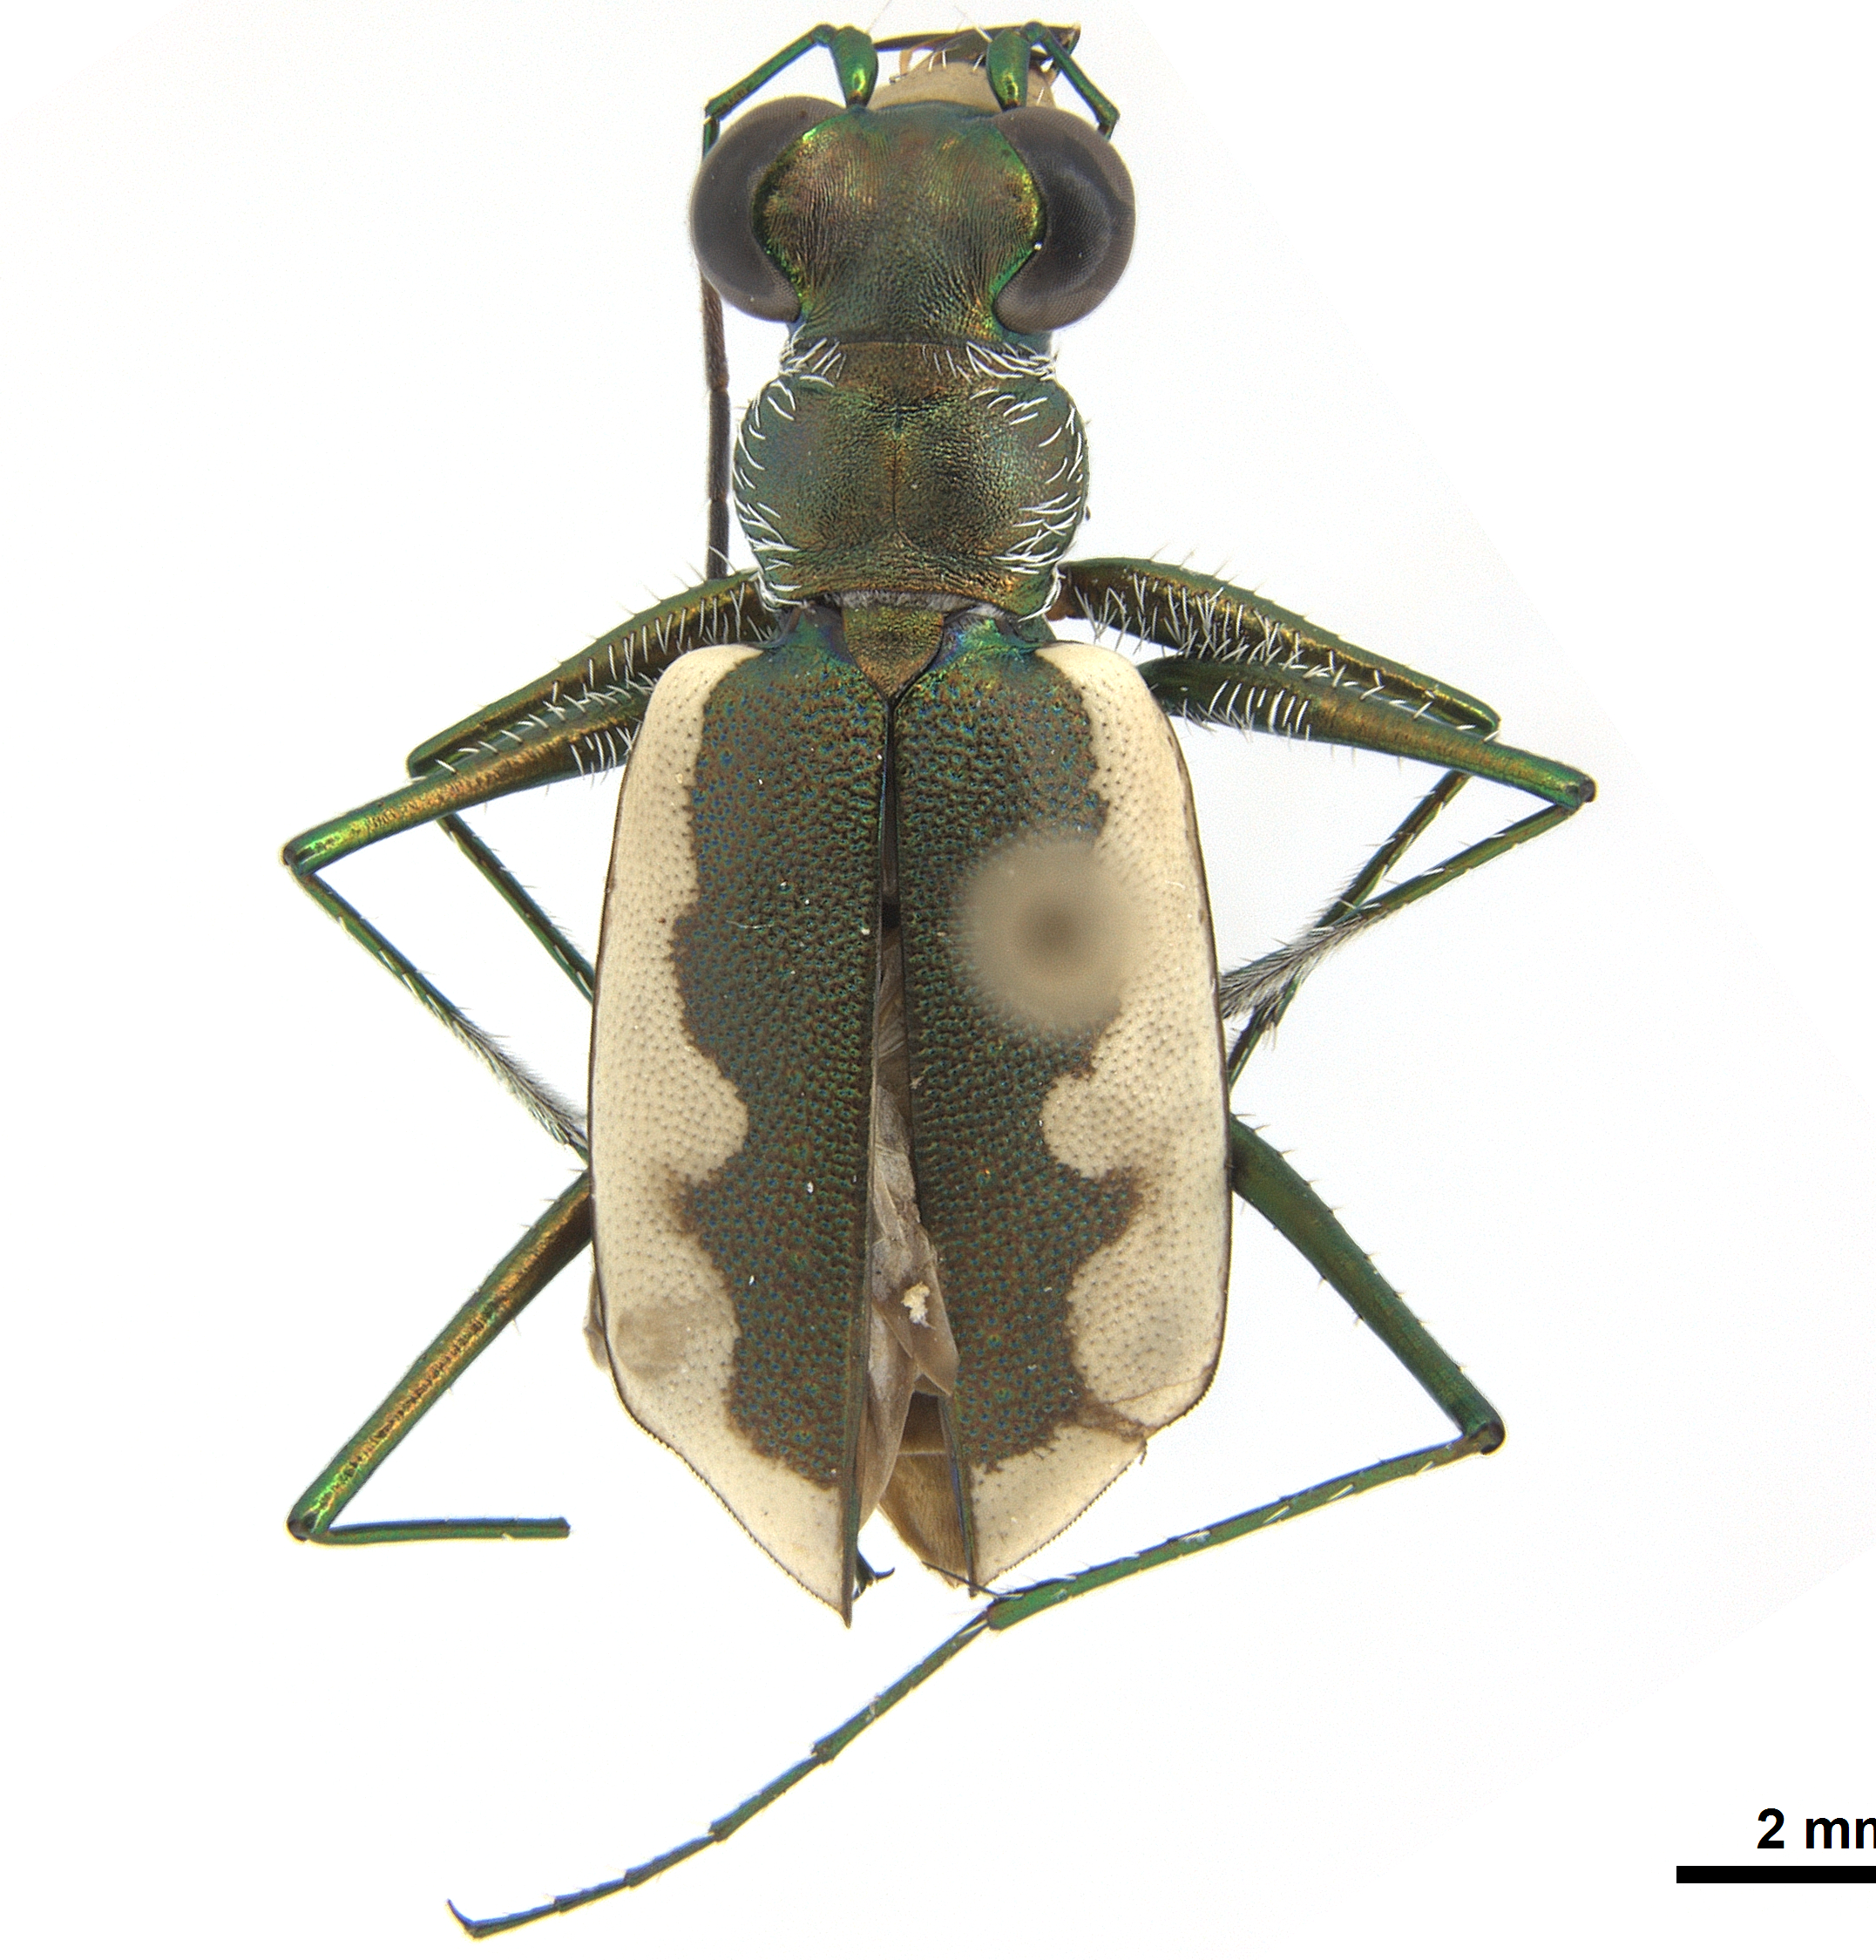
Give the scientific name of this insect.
Habroscelimorpha auraria
